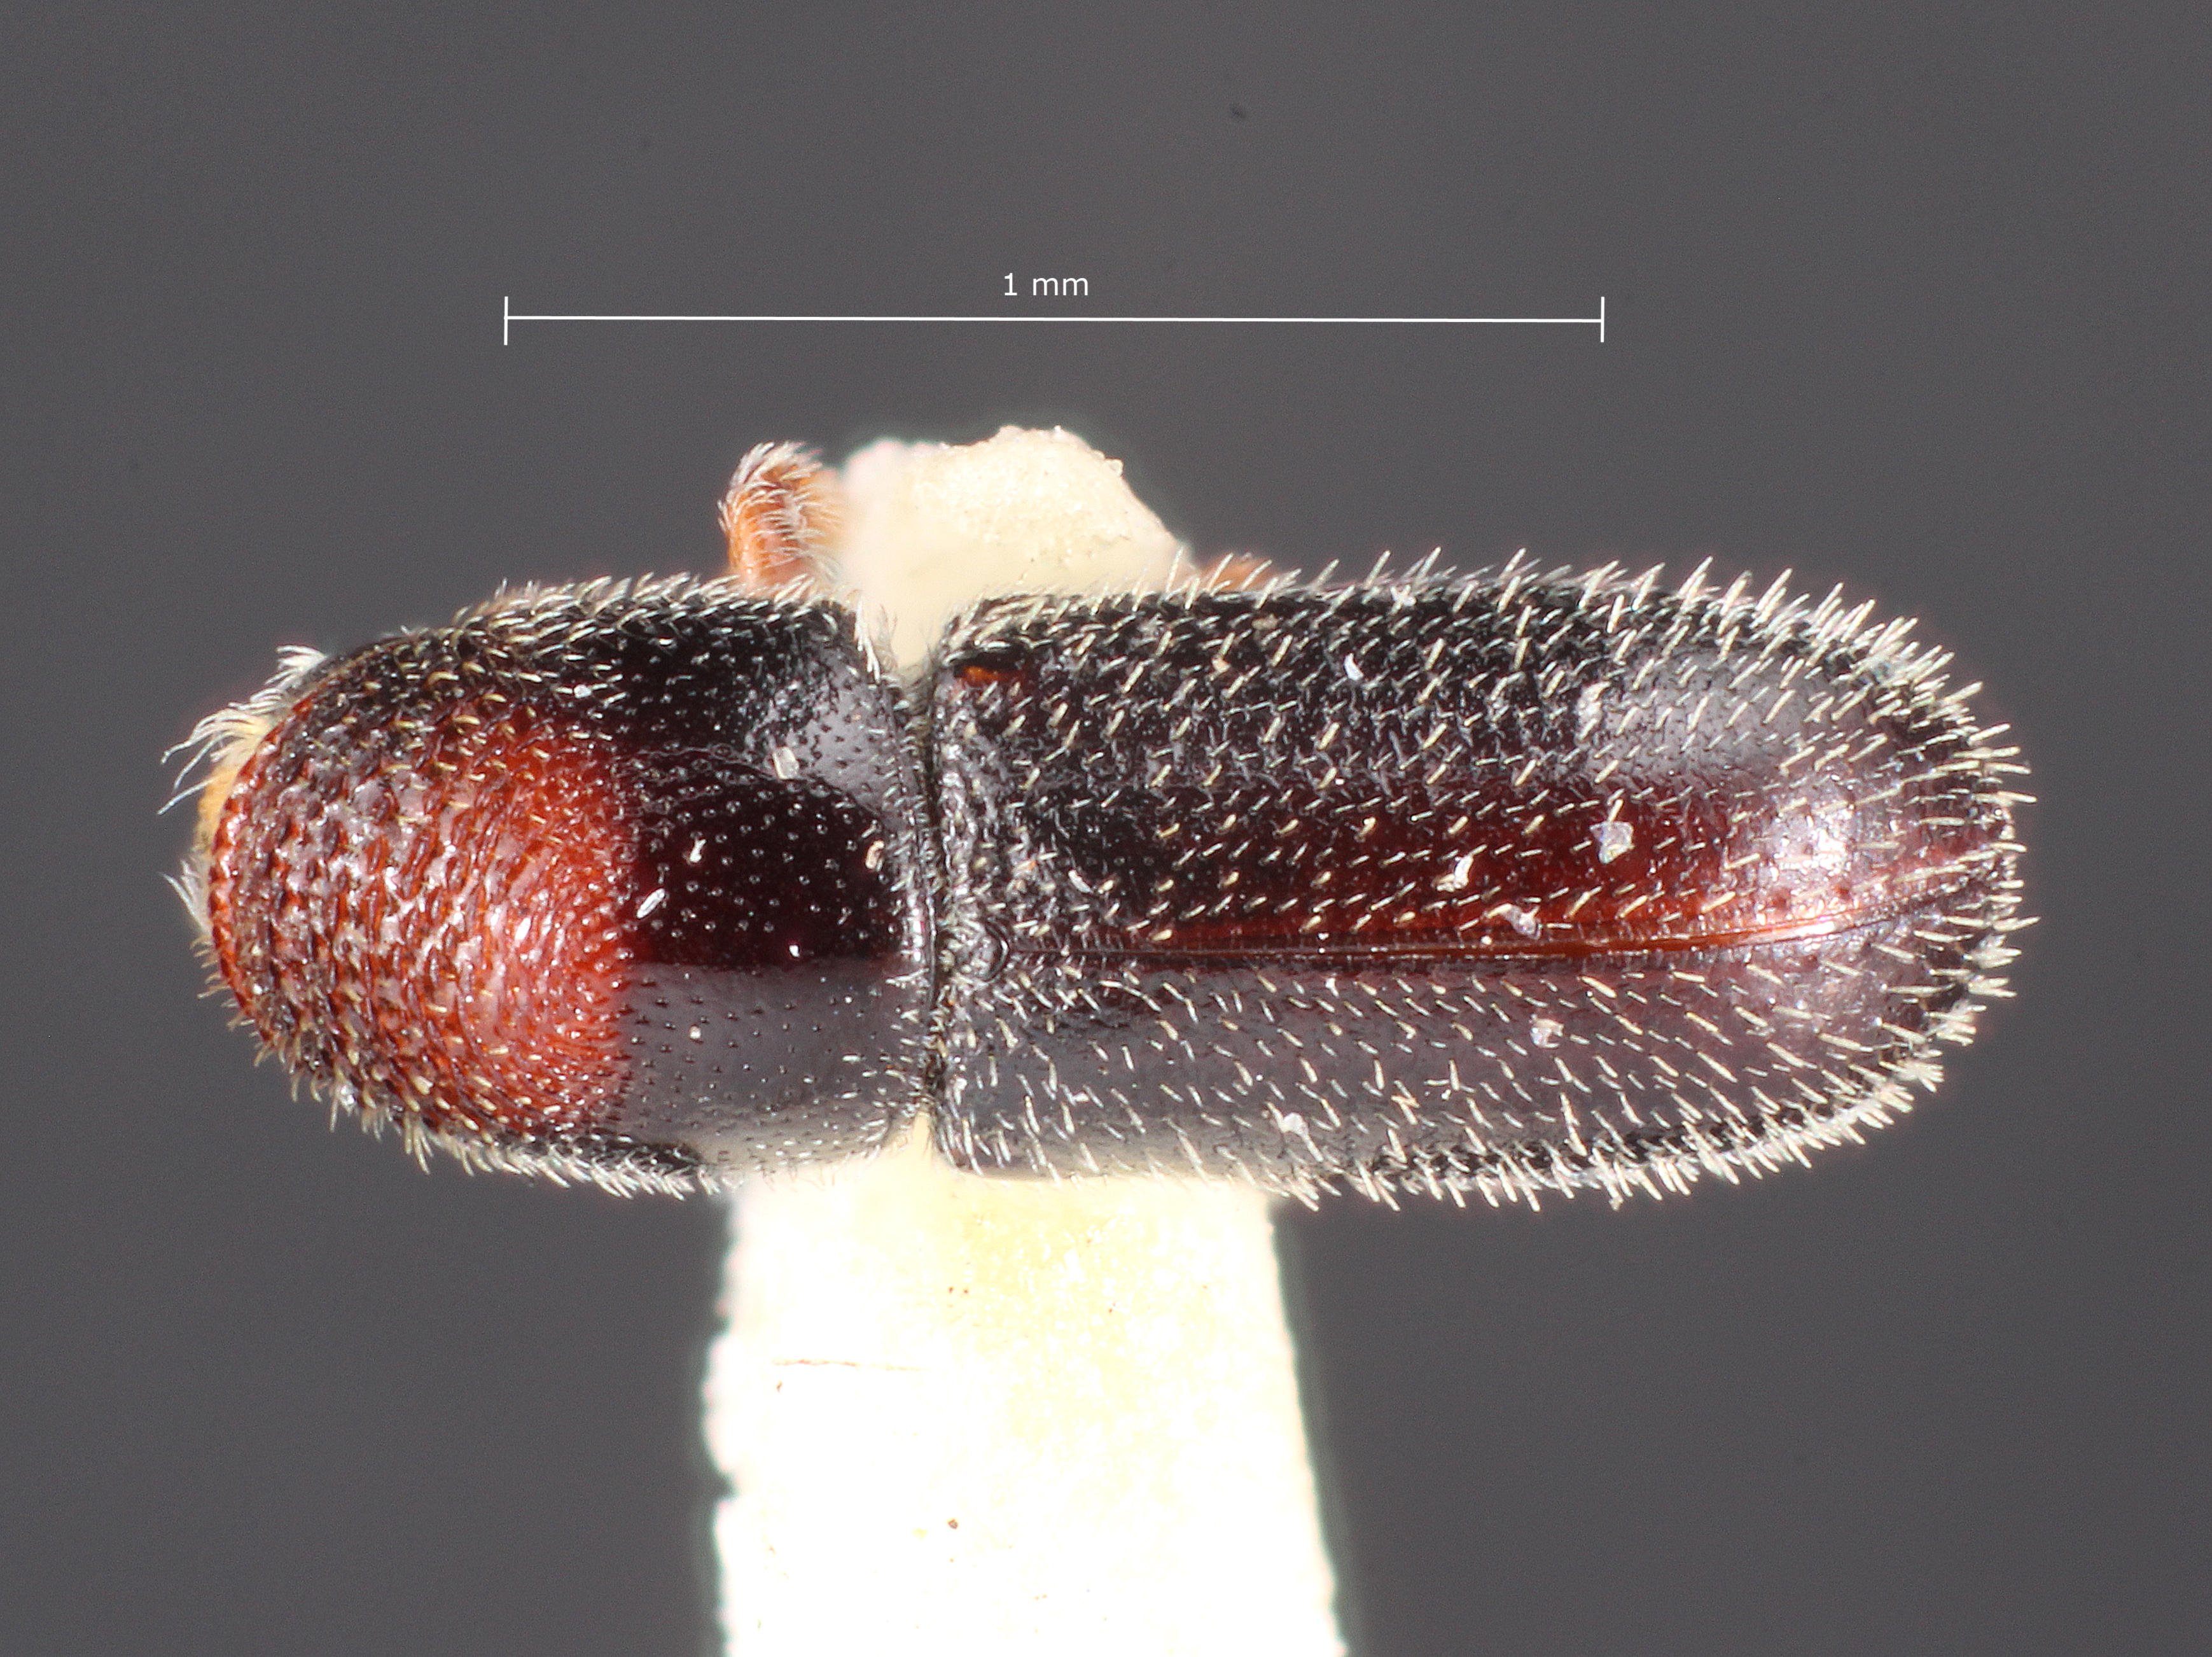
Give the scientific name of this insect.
Pseudopityophthorus gracilus
